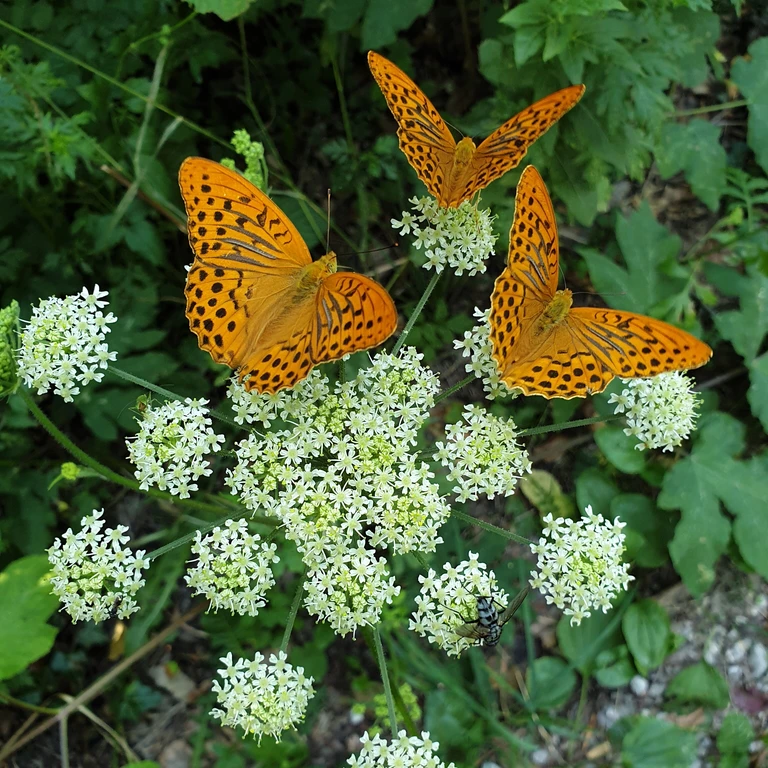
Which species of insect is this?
Argynnis paphia
